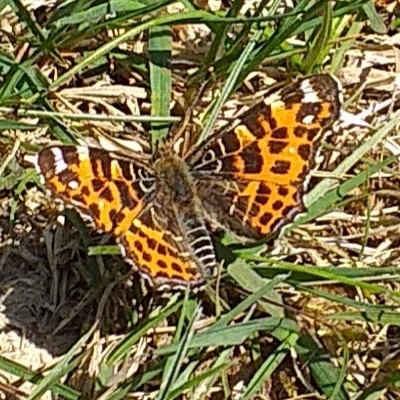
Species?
Araschnia levana
